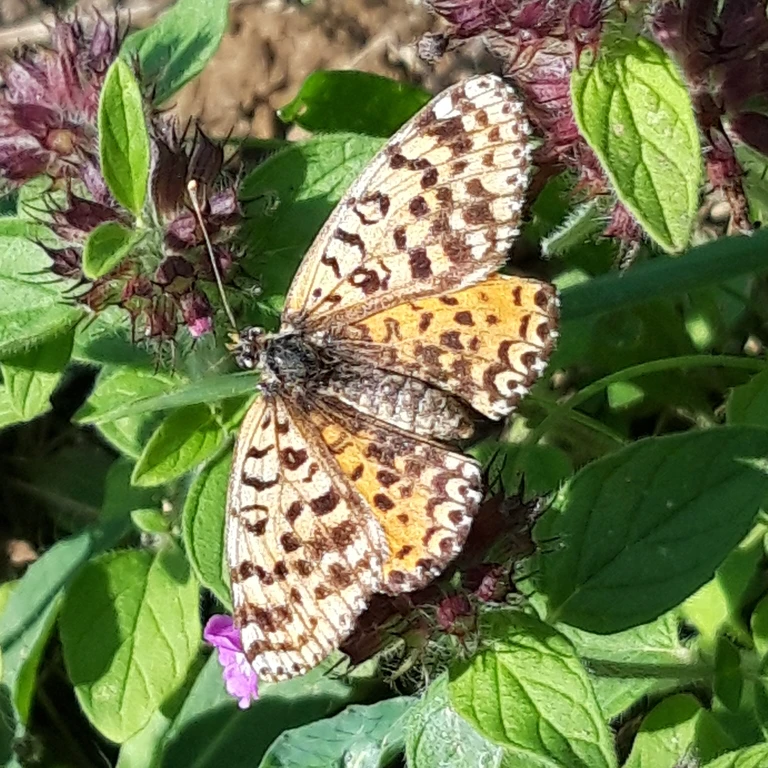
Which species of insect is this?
Melitaea didyma
